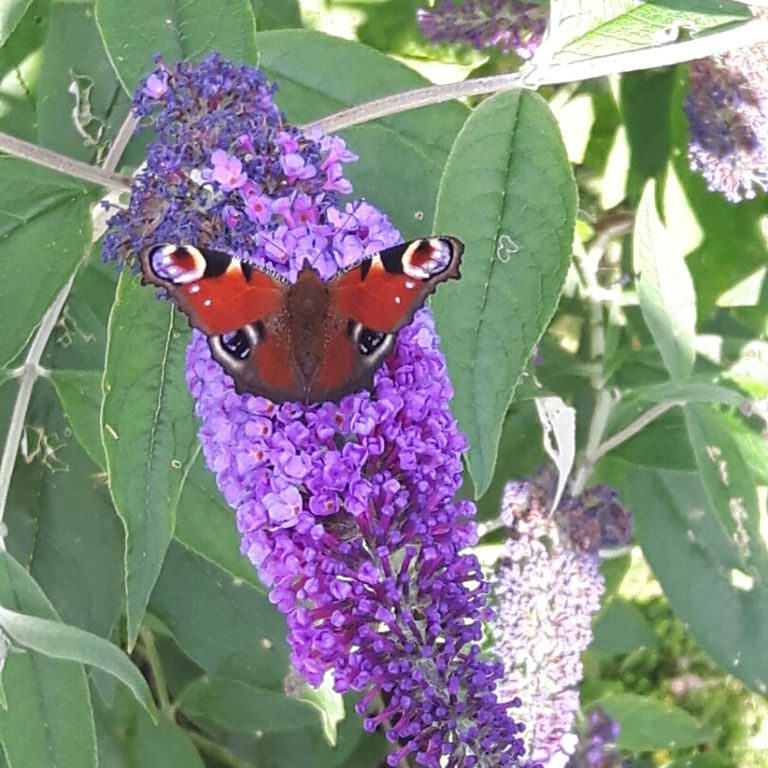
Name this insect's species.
Aglais io
